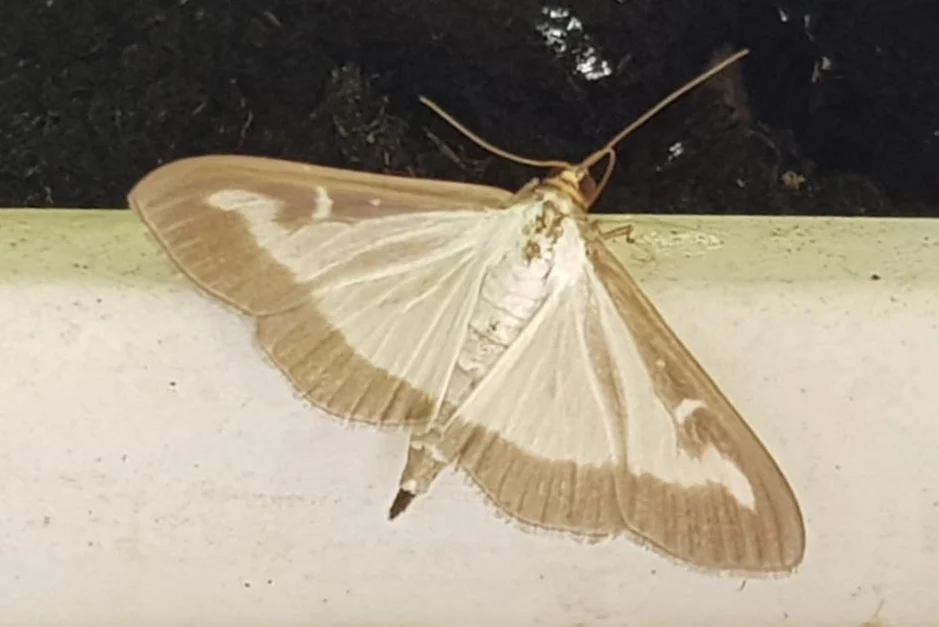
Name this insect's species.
Cydalima perspectalis
